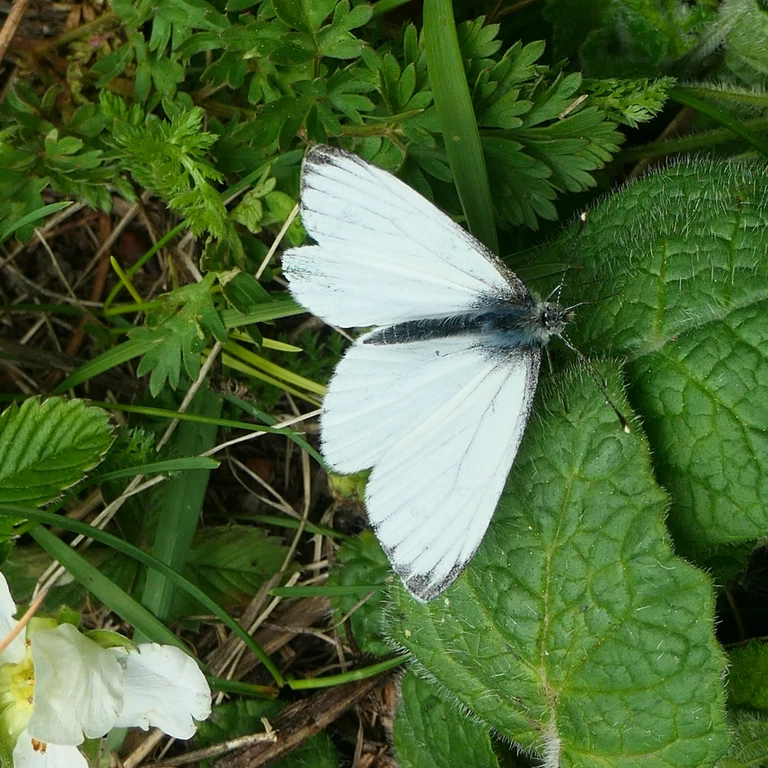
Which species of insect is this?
Pieris napi
